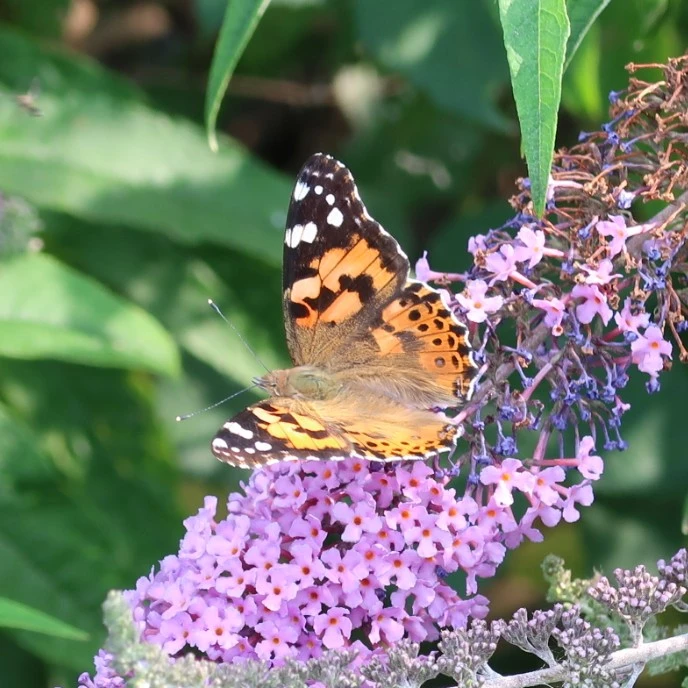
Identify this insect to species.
Vanessa cardui
